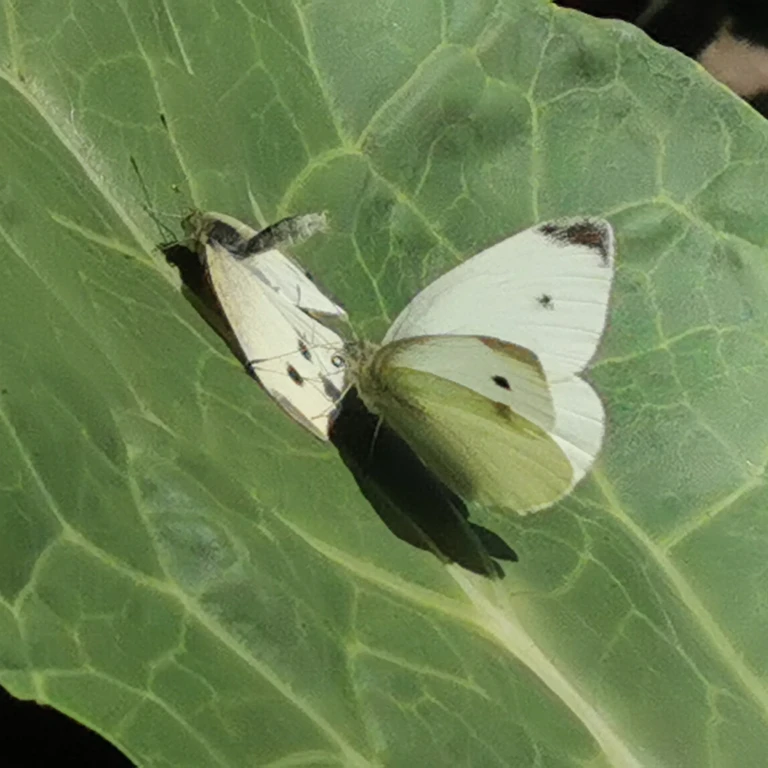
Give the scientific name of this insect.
Pieris rapae
